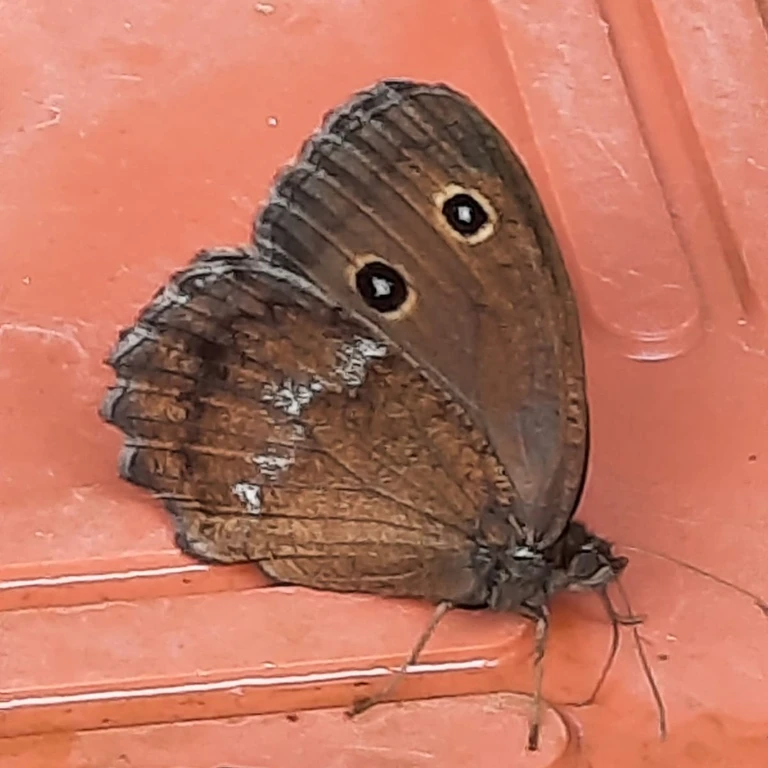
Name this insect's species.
Minois dryas
